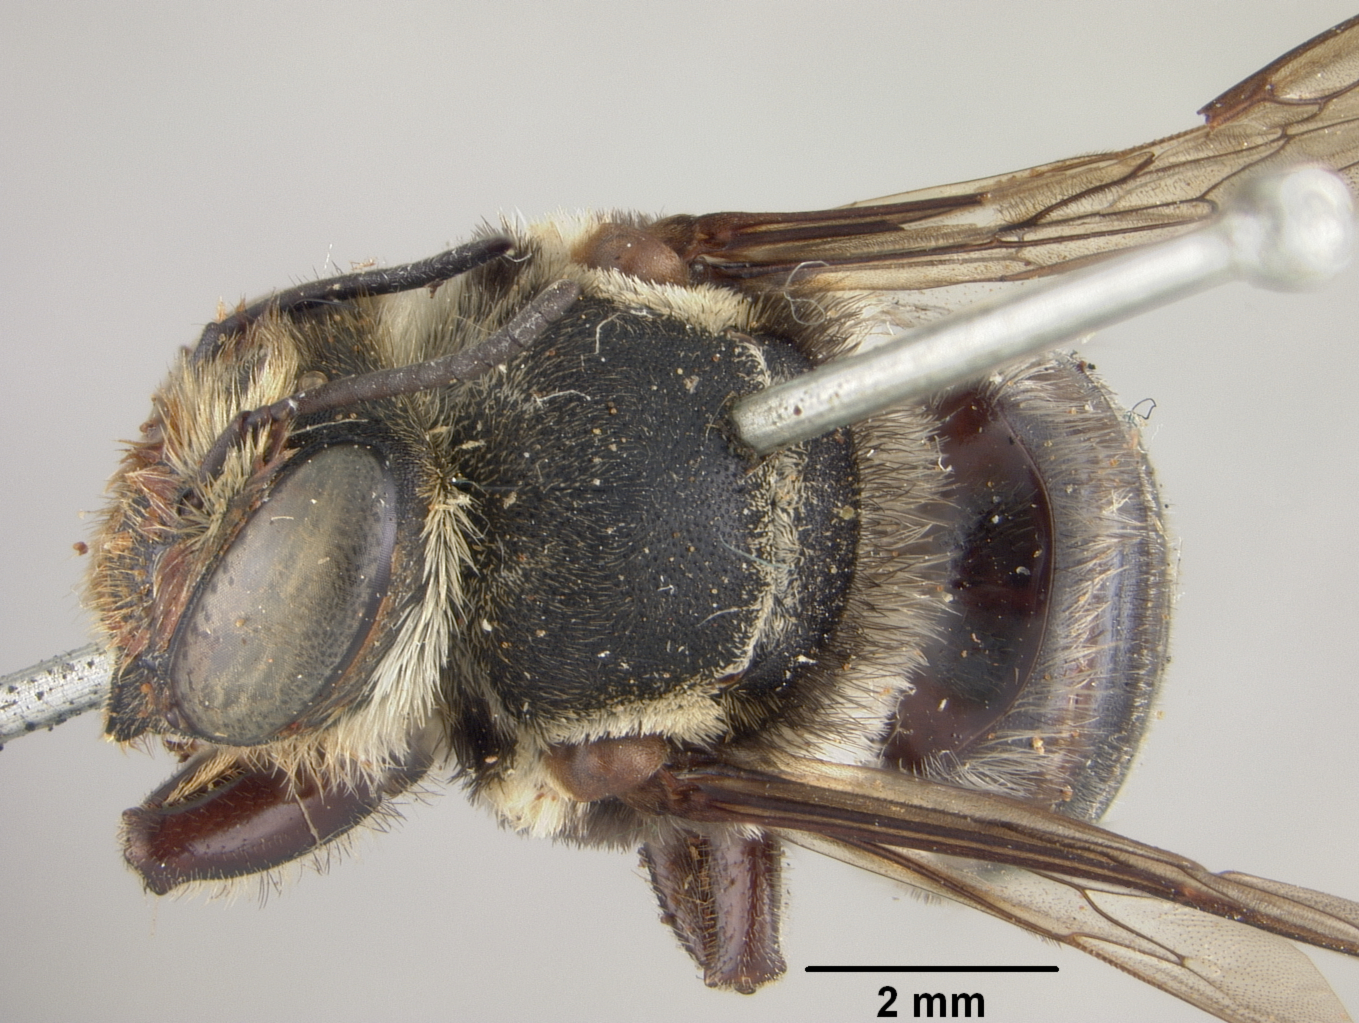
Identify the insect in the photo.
Megachile nigrolateralis
